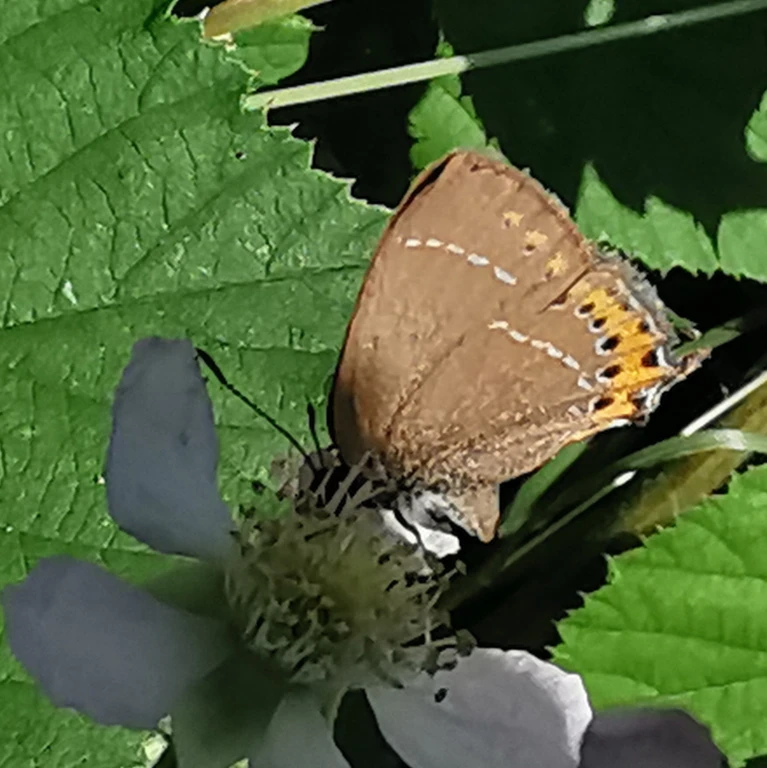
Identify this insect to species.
Satyrium pruni (also Fixsenia pruni)
